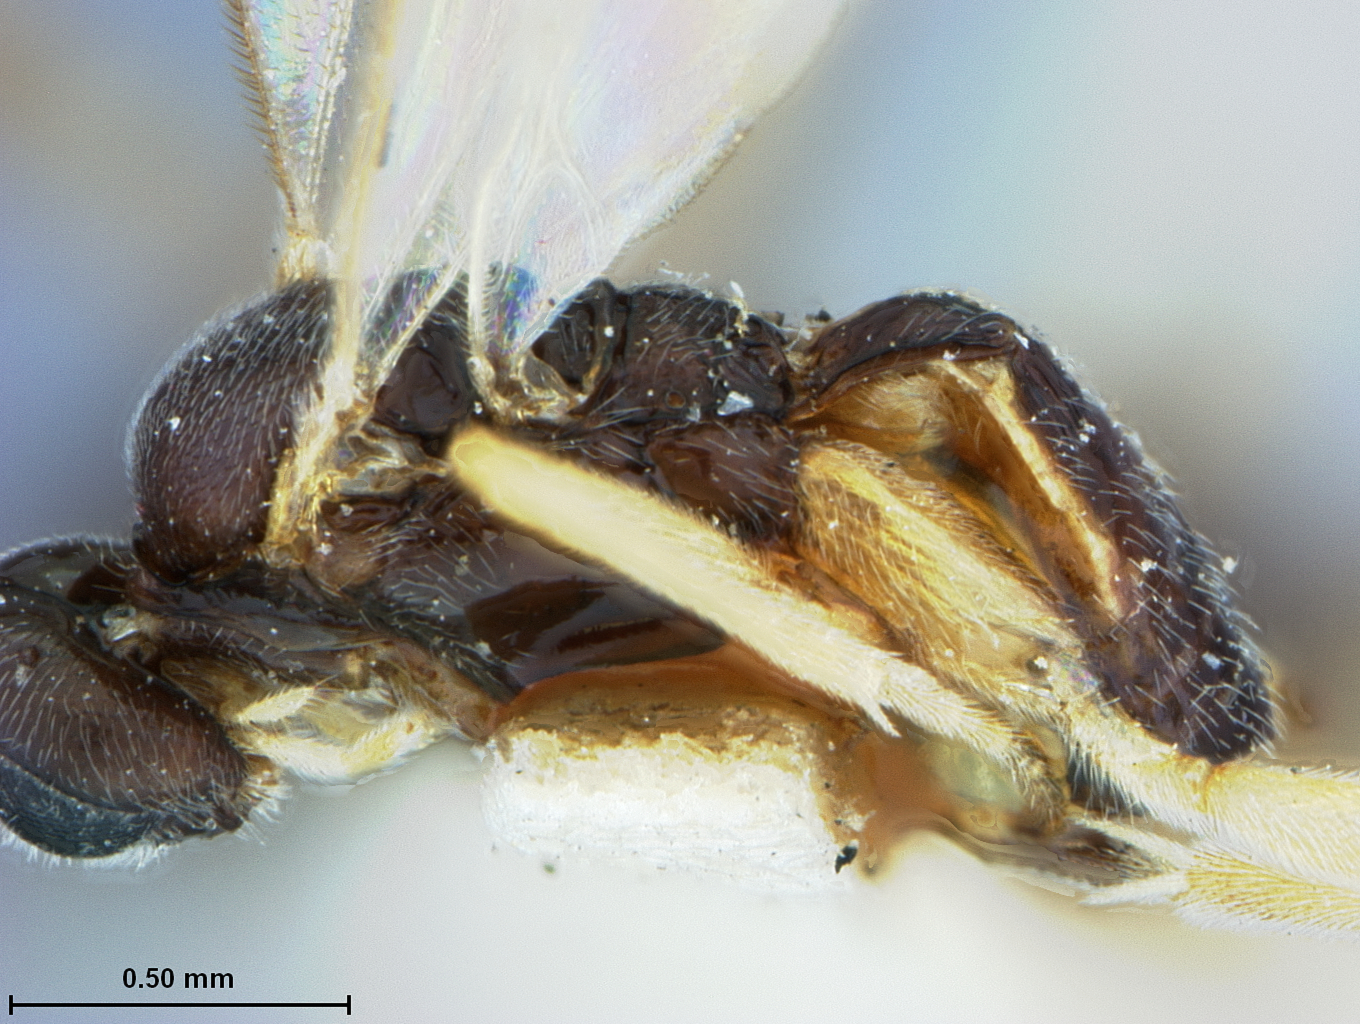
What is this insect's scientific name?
Apanteles radiatus
